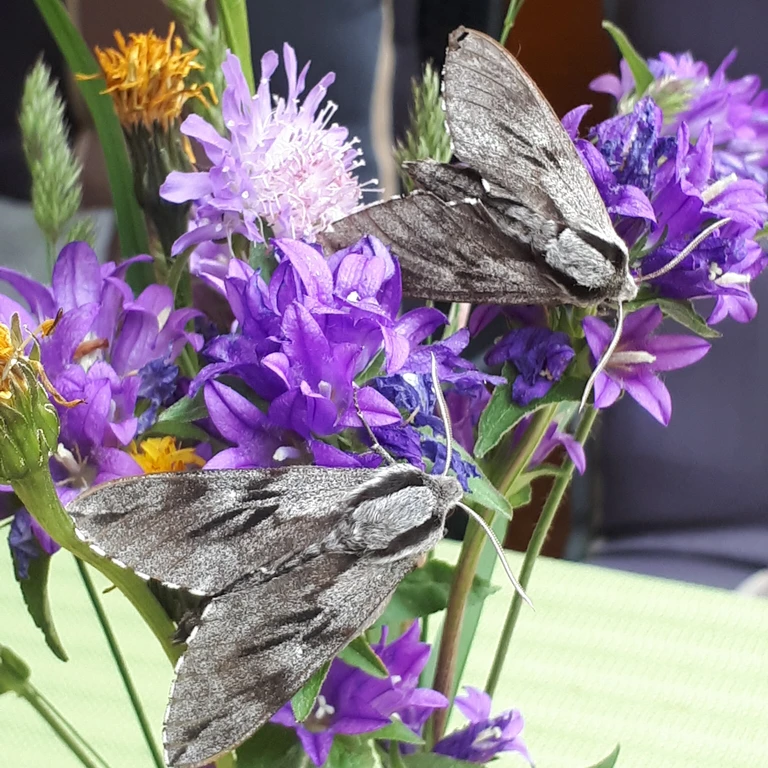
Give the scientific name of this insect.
Sphinx pinastri
